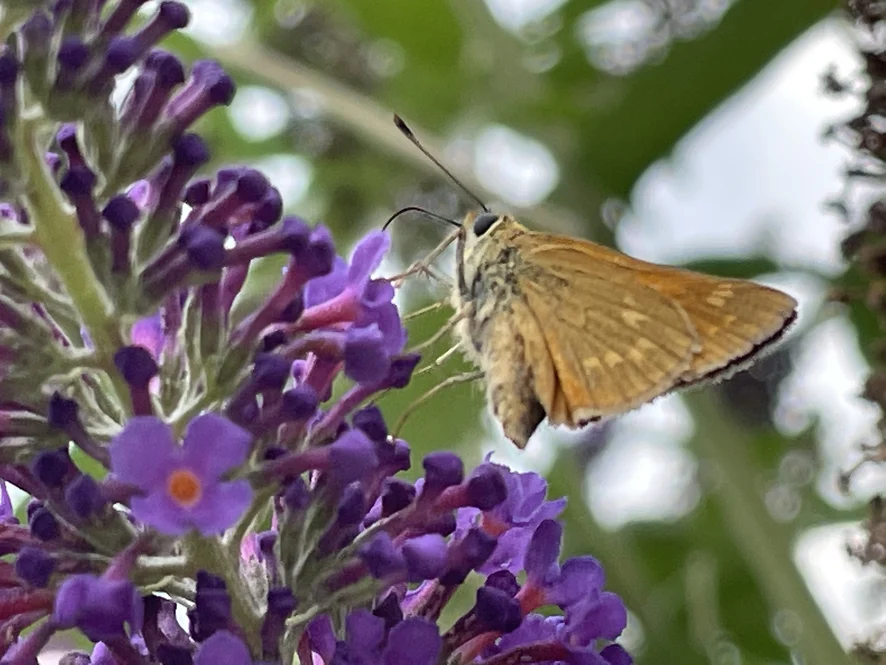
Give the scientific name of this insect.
Ochlodes sylvanus (also Ochlodes venata)
